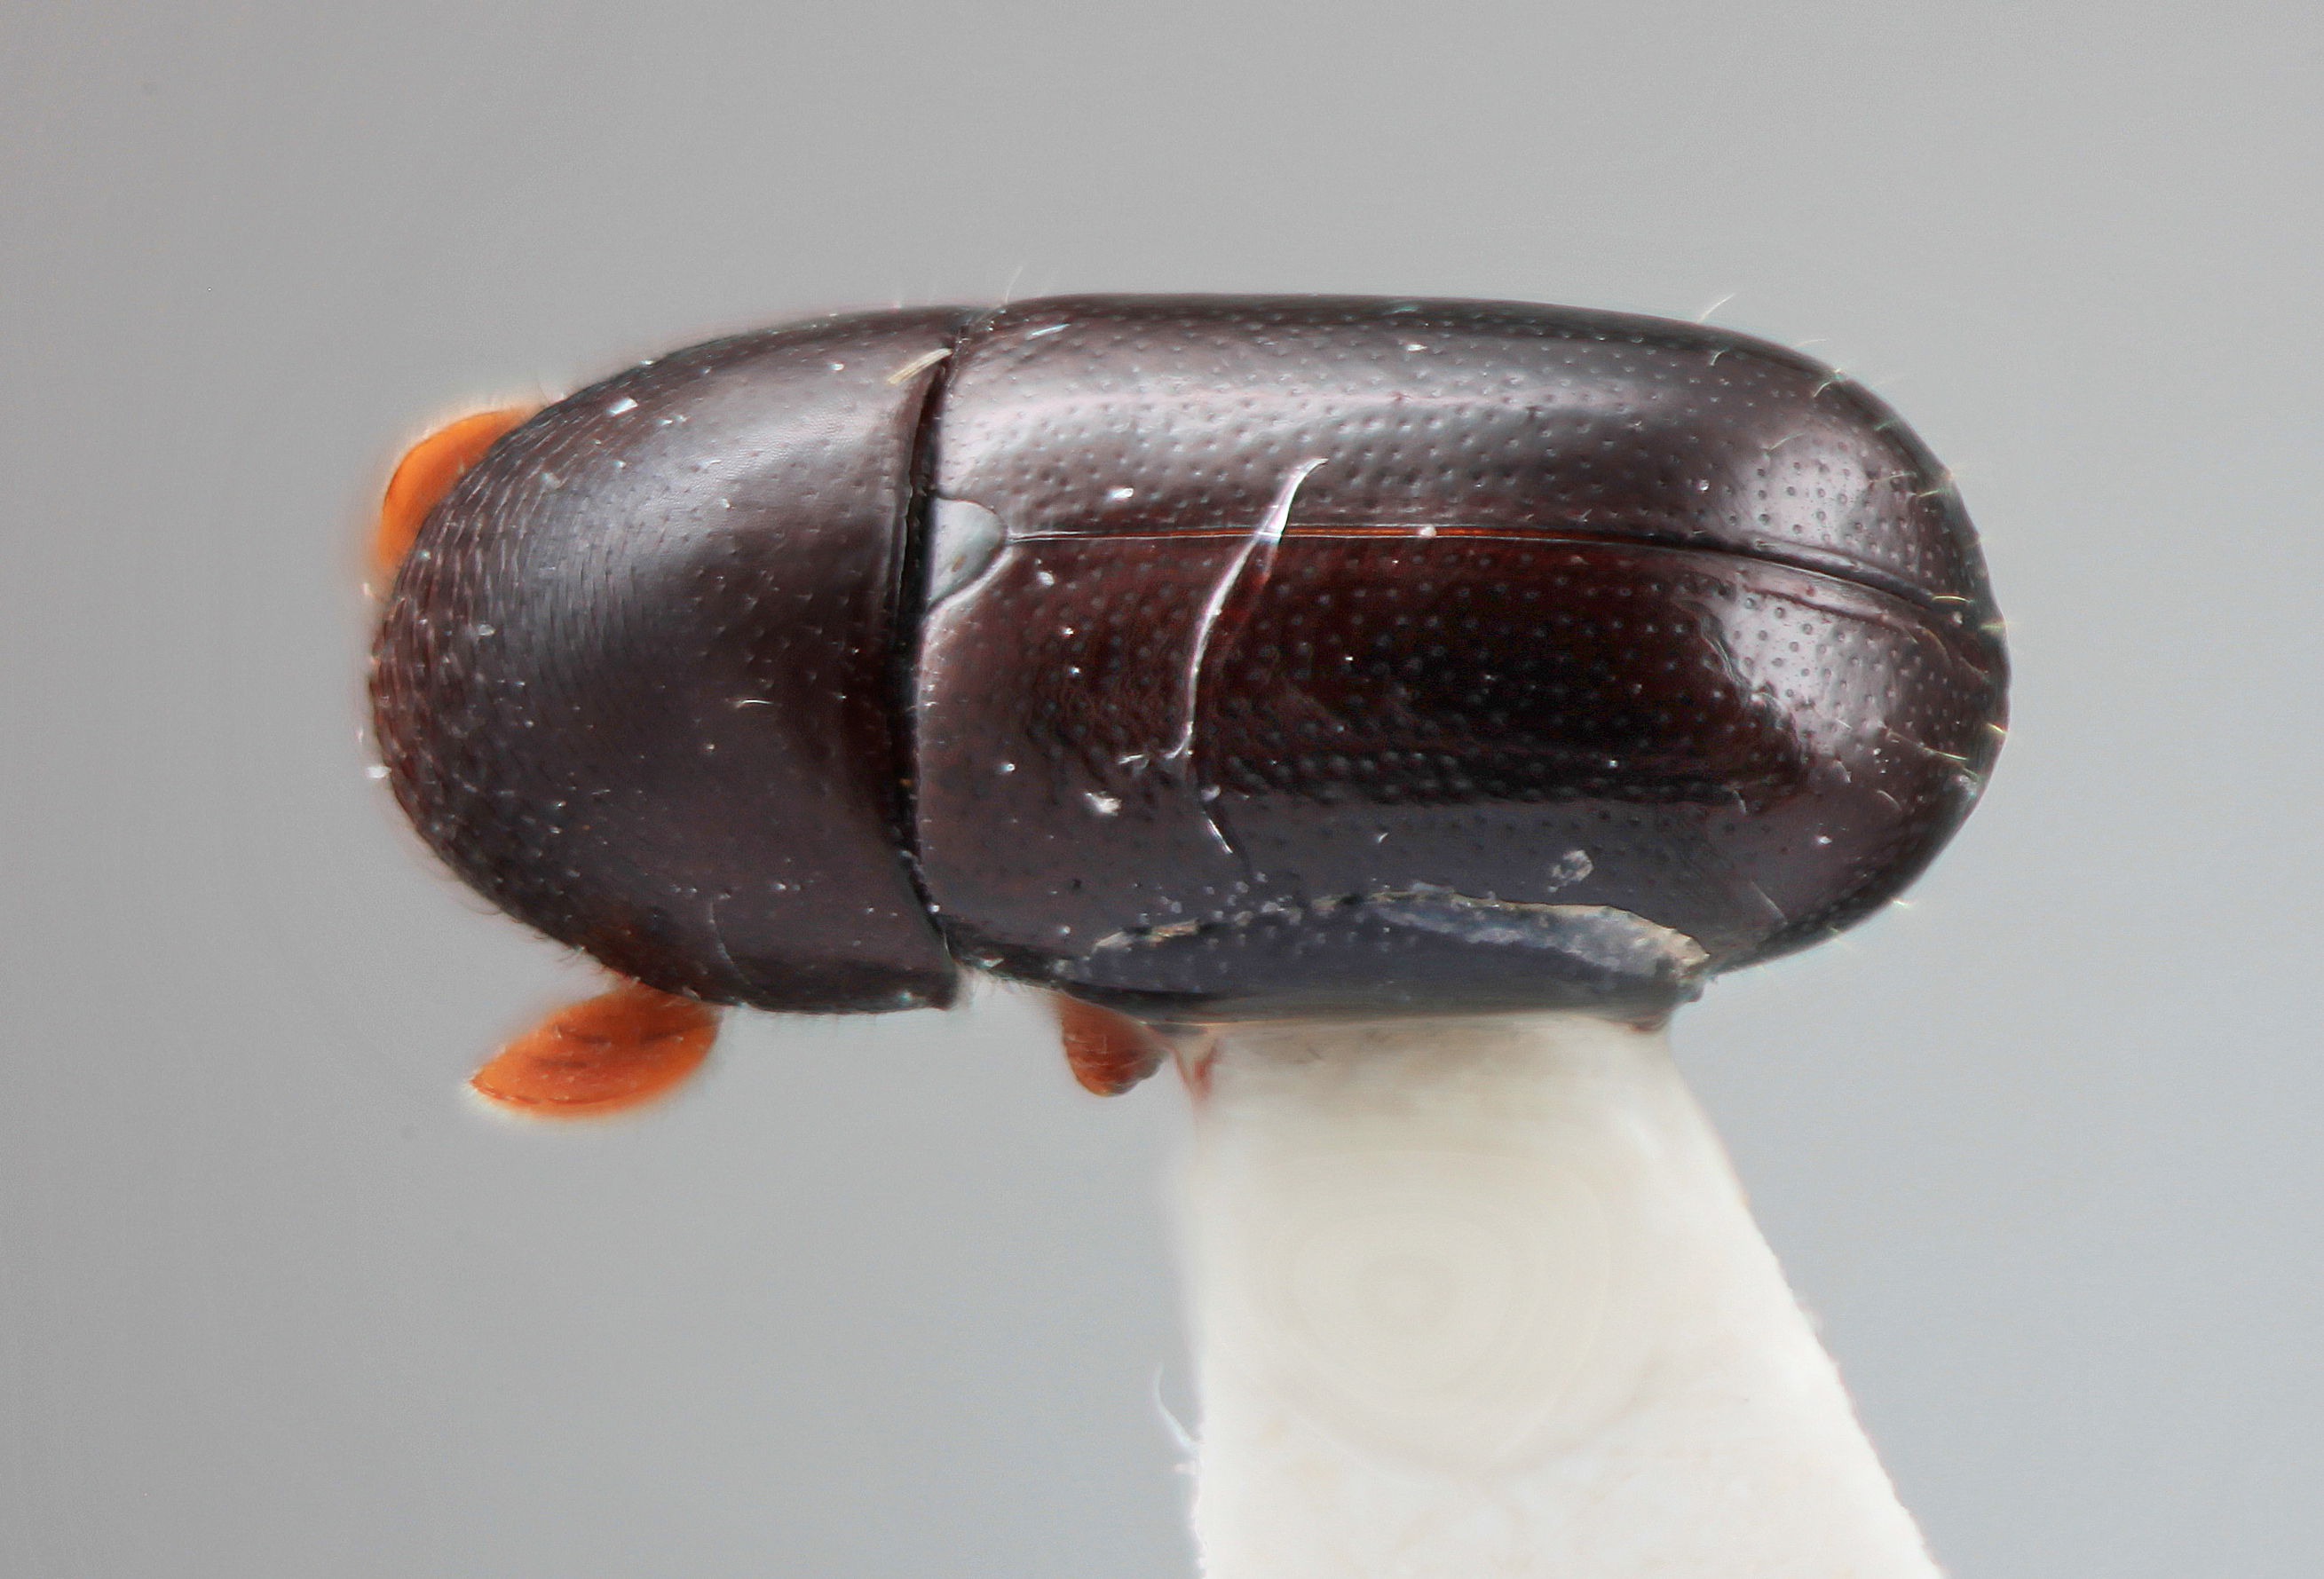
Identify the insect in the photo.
Corthylus confusus
